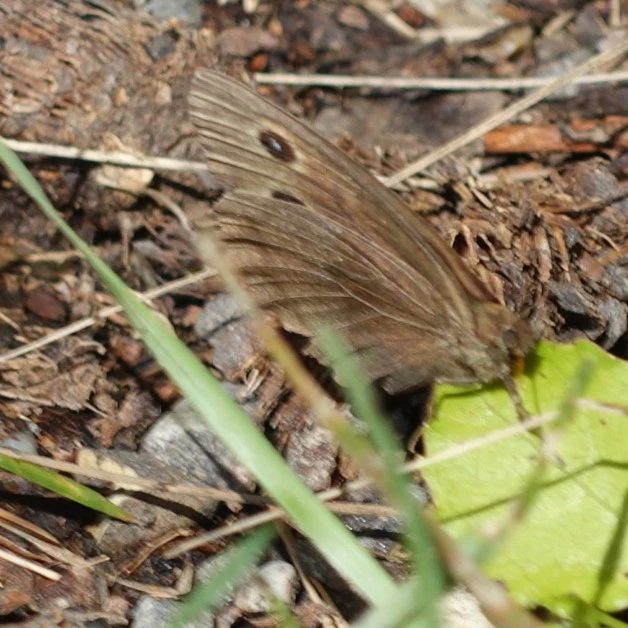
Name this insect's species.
Minois dryas
